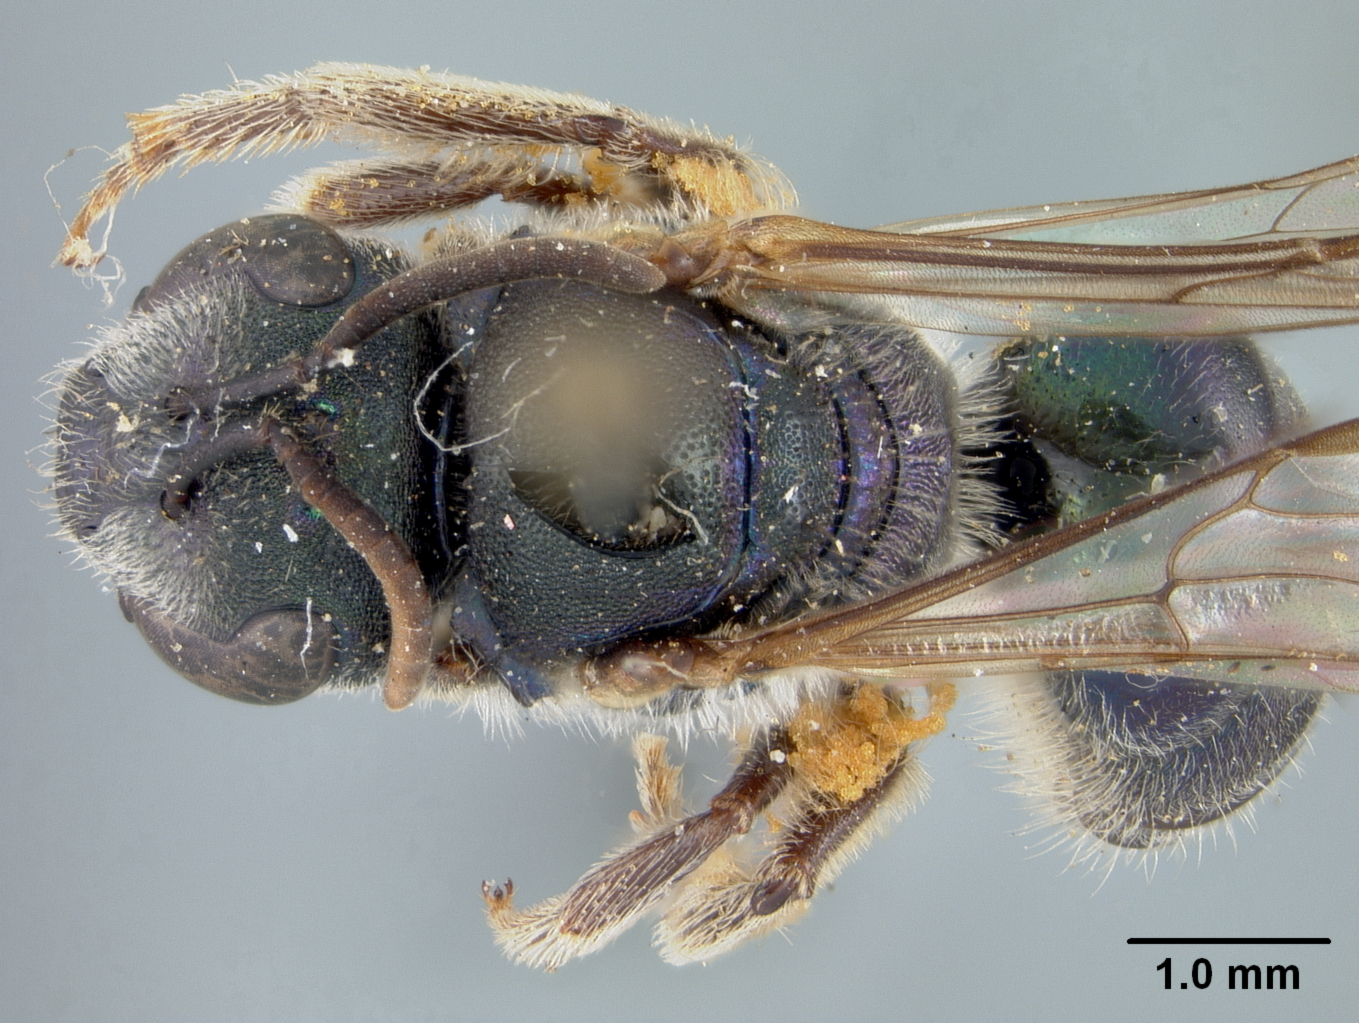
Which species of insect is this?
Augochlora lyoni
